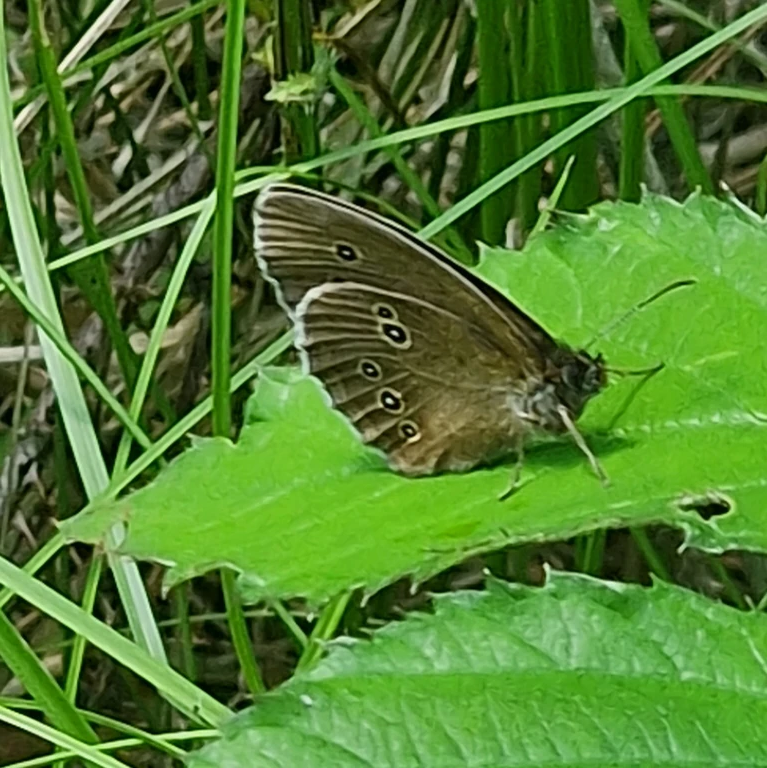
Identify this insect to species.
Aphantopus hyperantus
